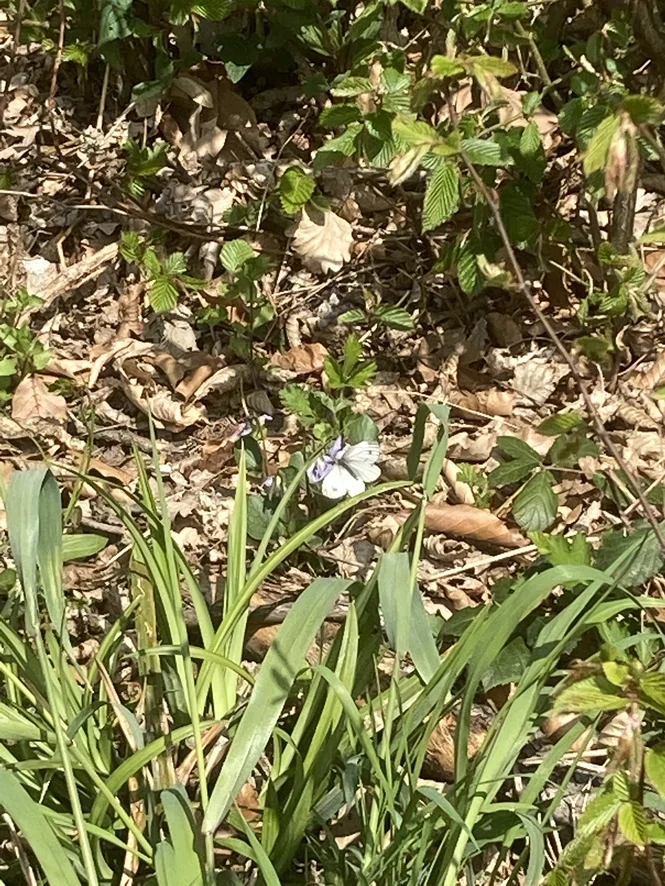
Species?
Pieris napi
